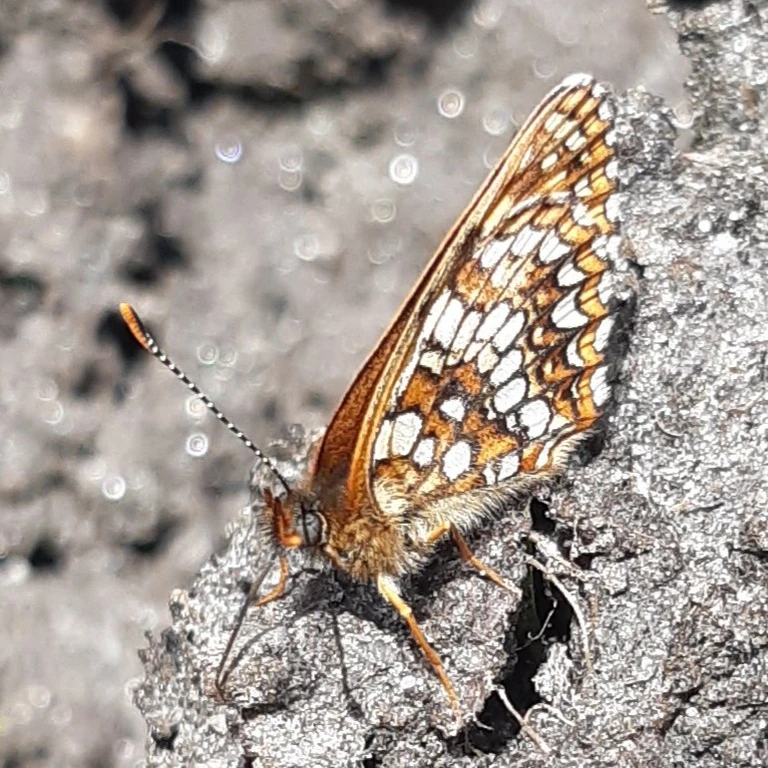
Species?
Melitaea diamina
